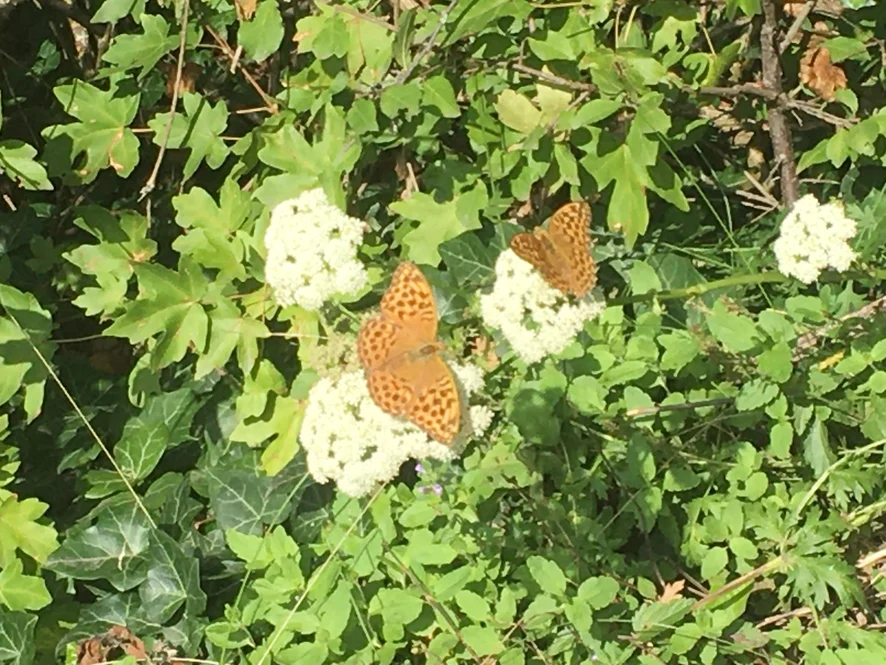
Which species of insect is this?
Argynnis paphia
